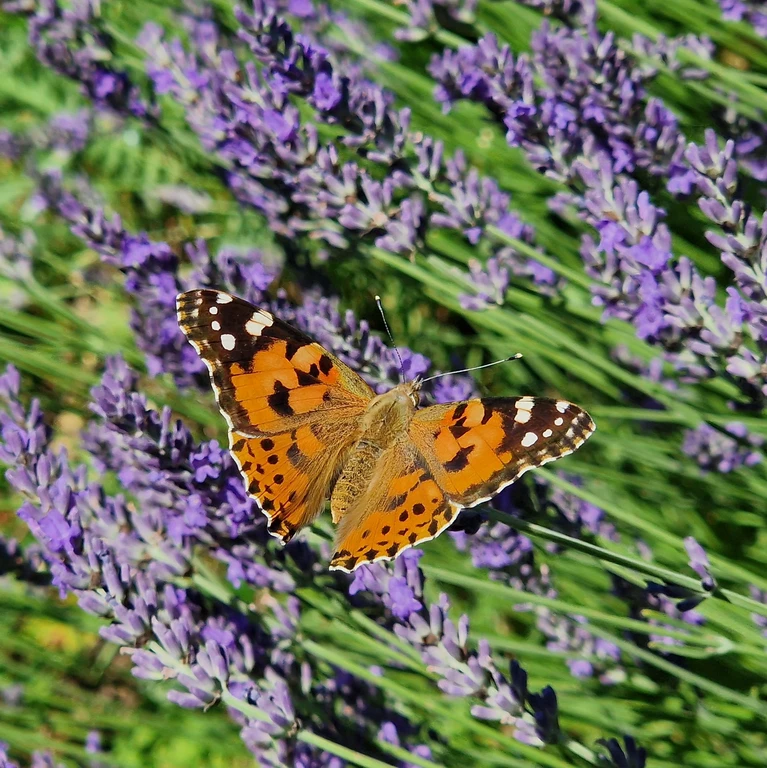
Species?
Vanessa cardui
